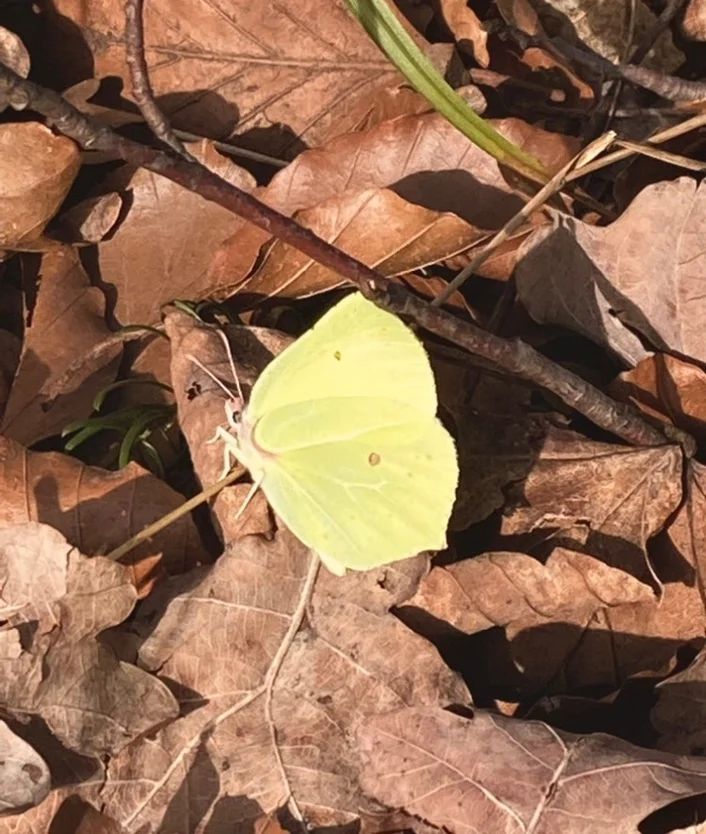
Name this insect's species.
Gonepteryx rhamni
